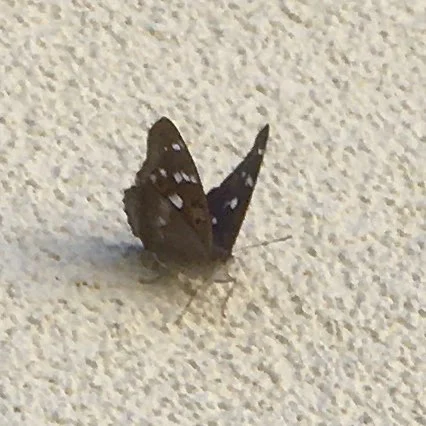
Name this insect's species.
Apatura ilia
